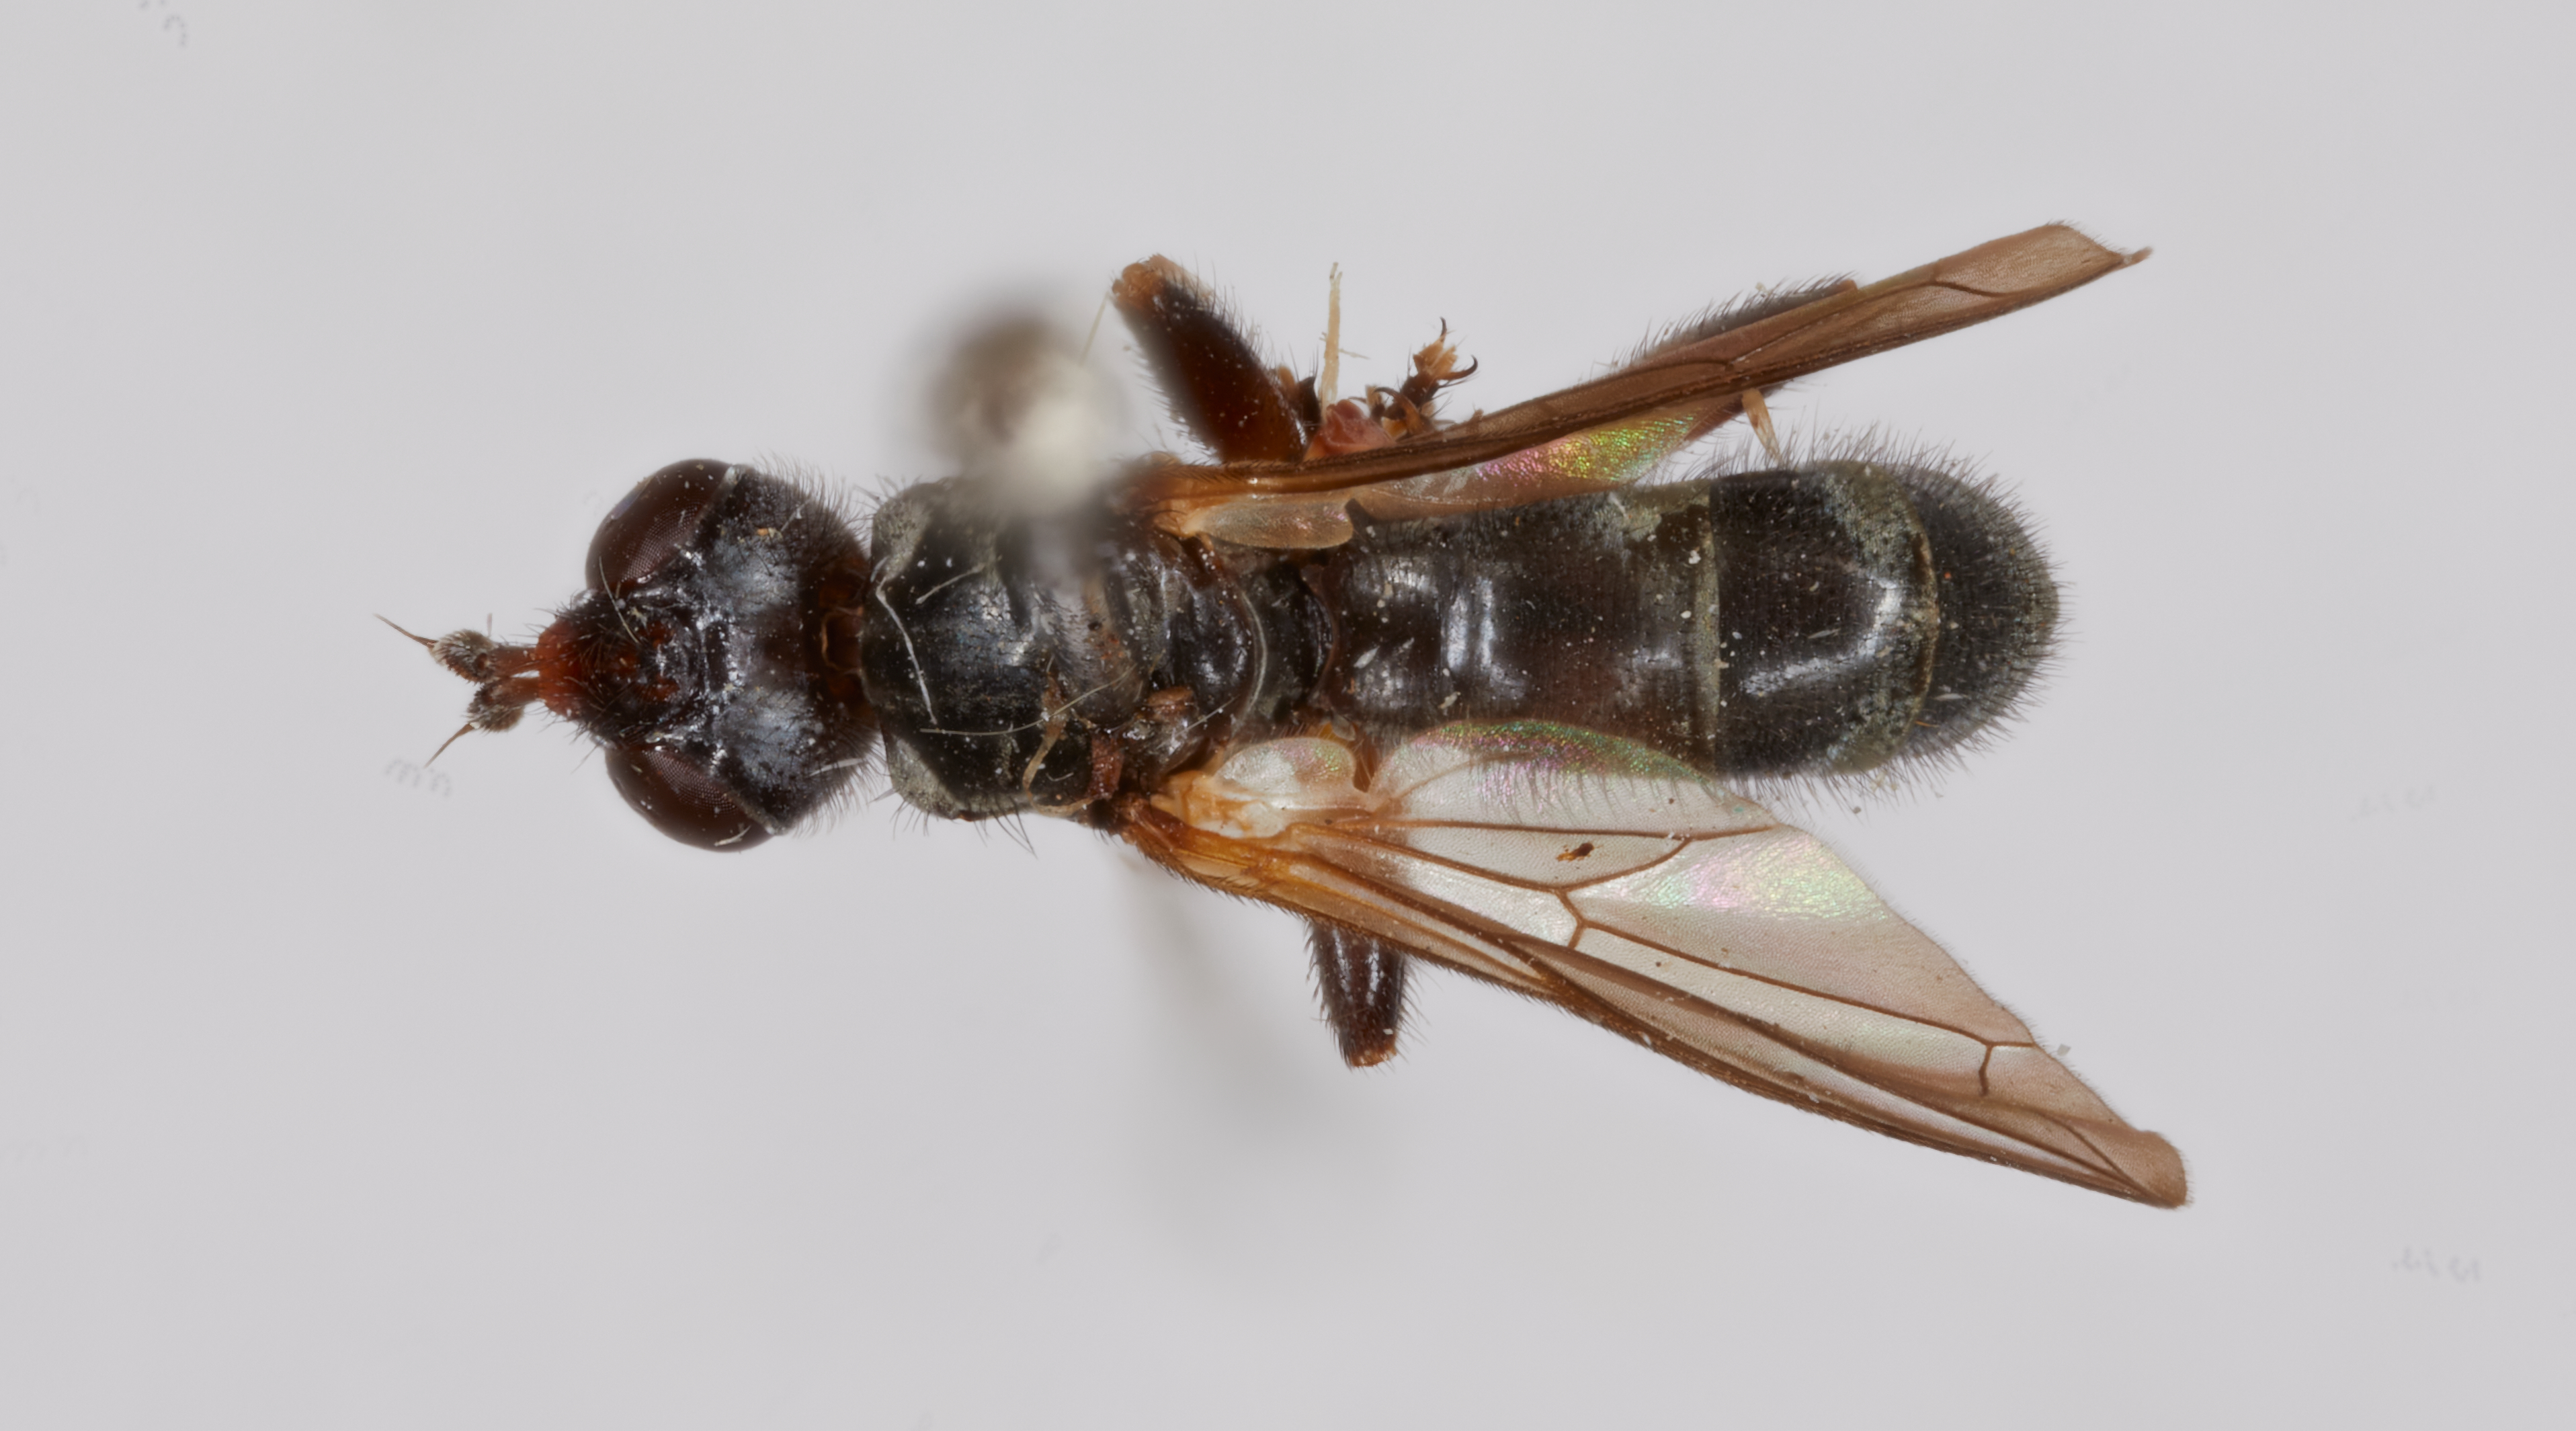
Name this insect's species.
Thecophora sauteri (also Occemyia sauteri)
